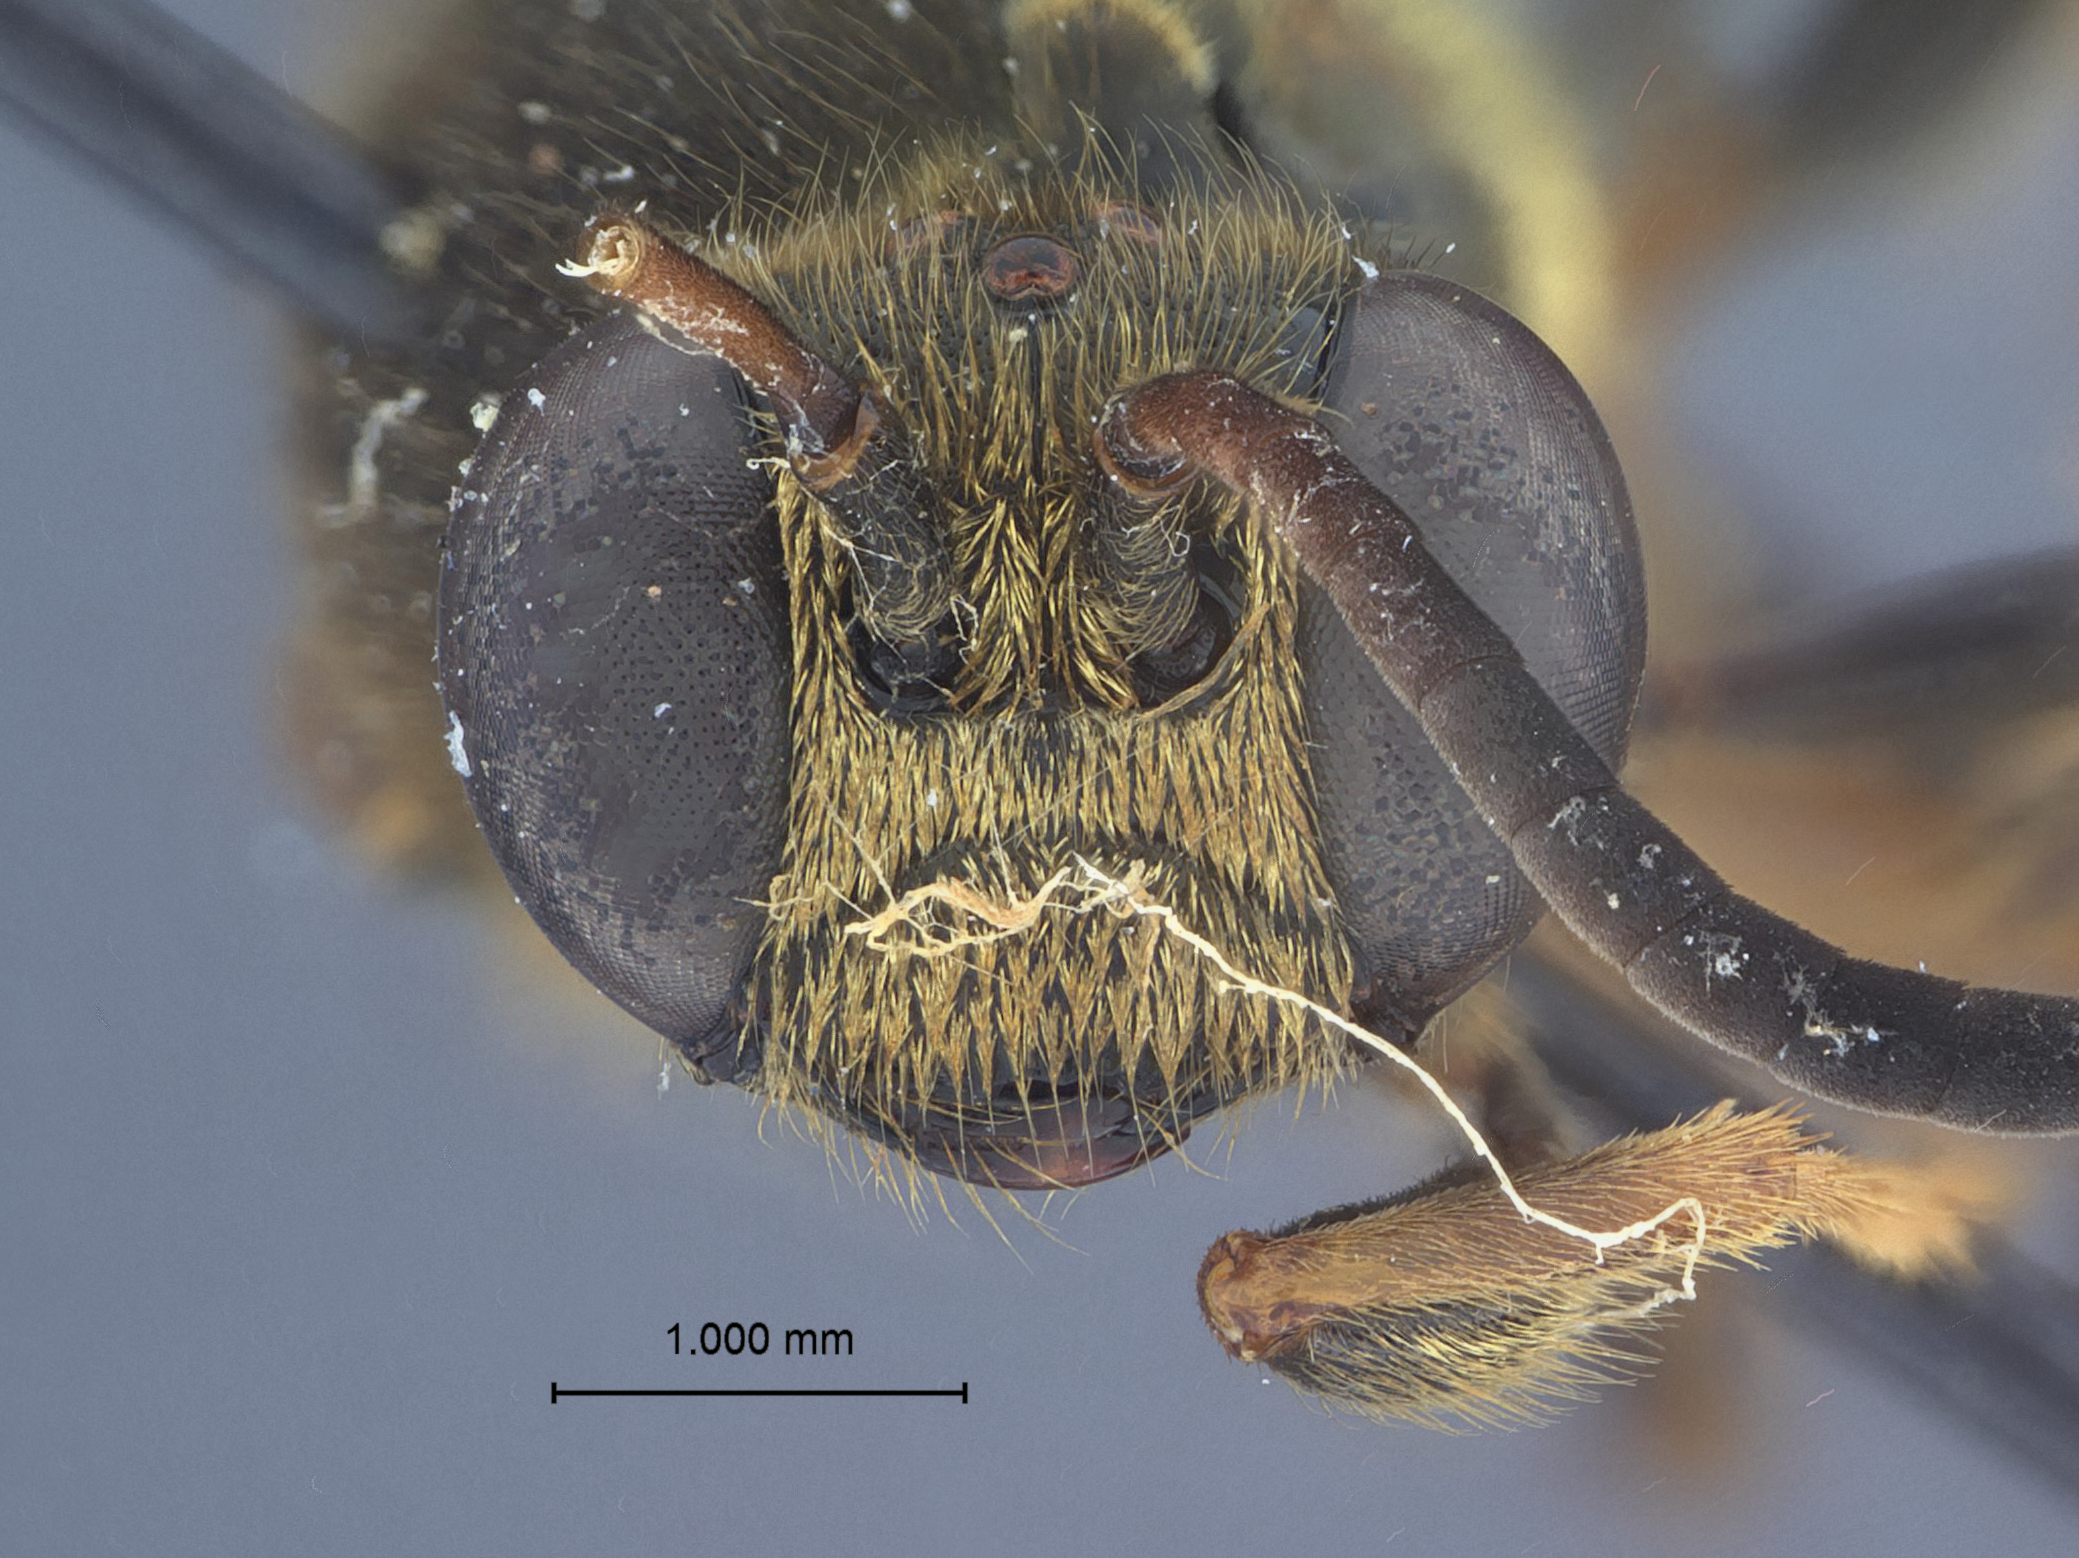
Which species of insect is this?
Psen auriventris
